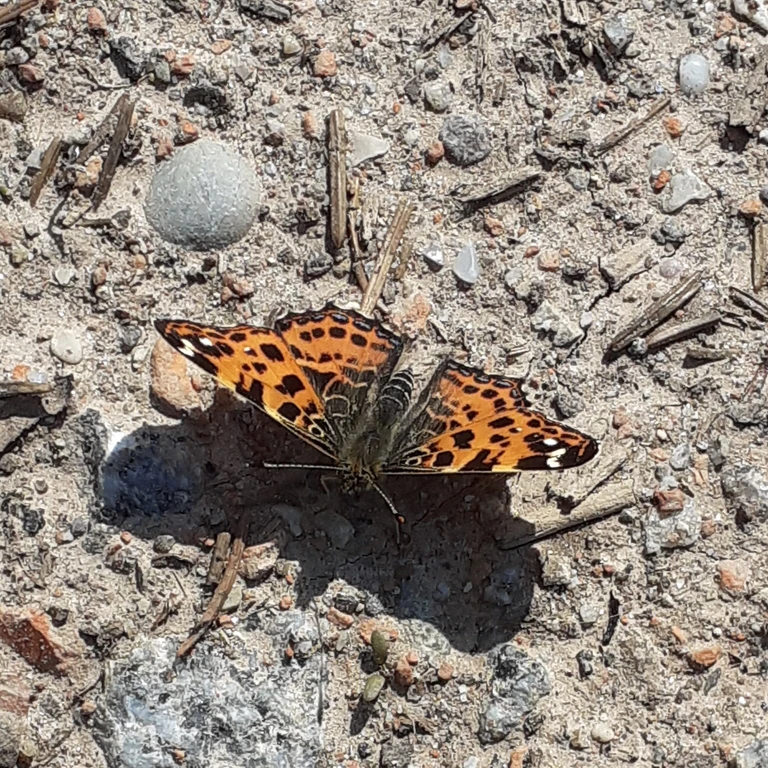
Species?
Araschnia levana
